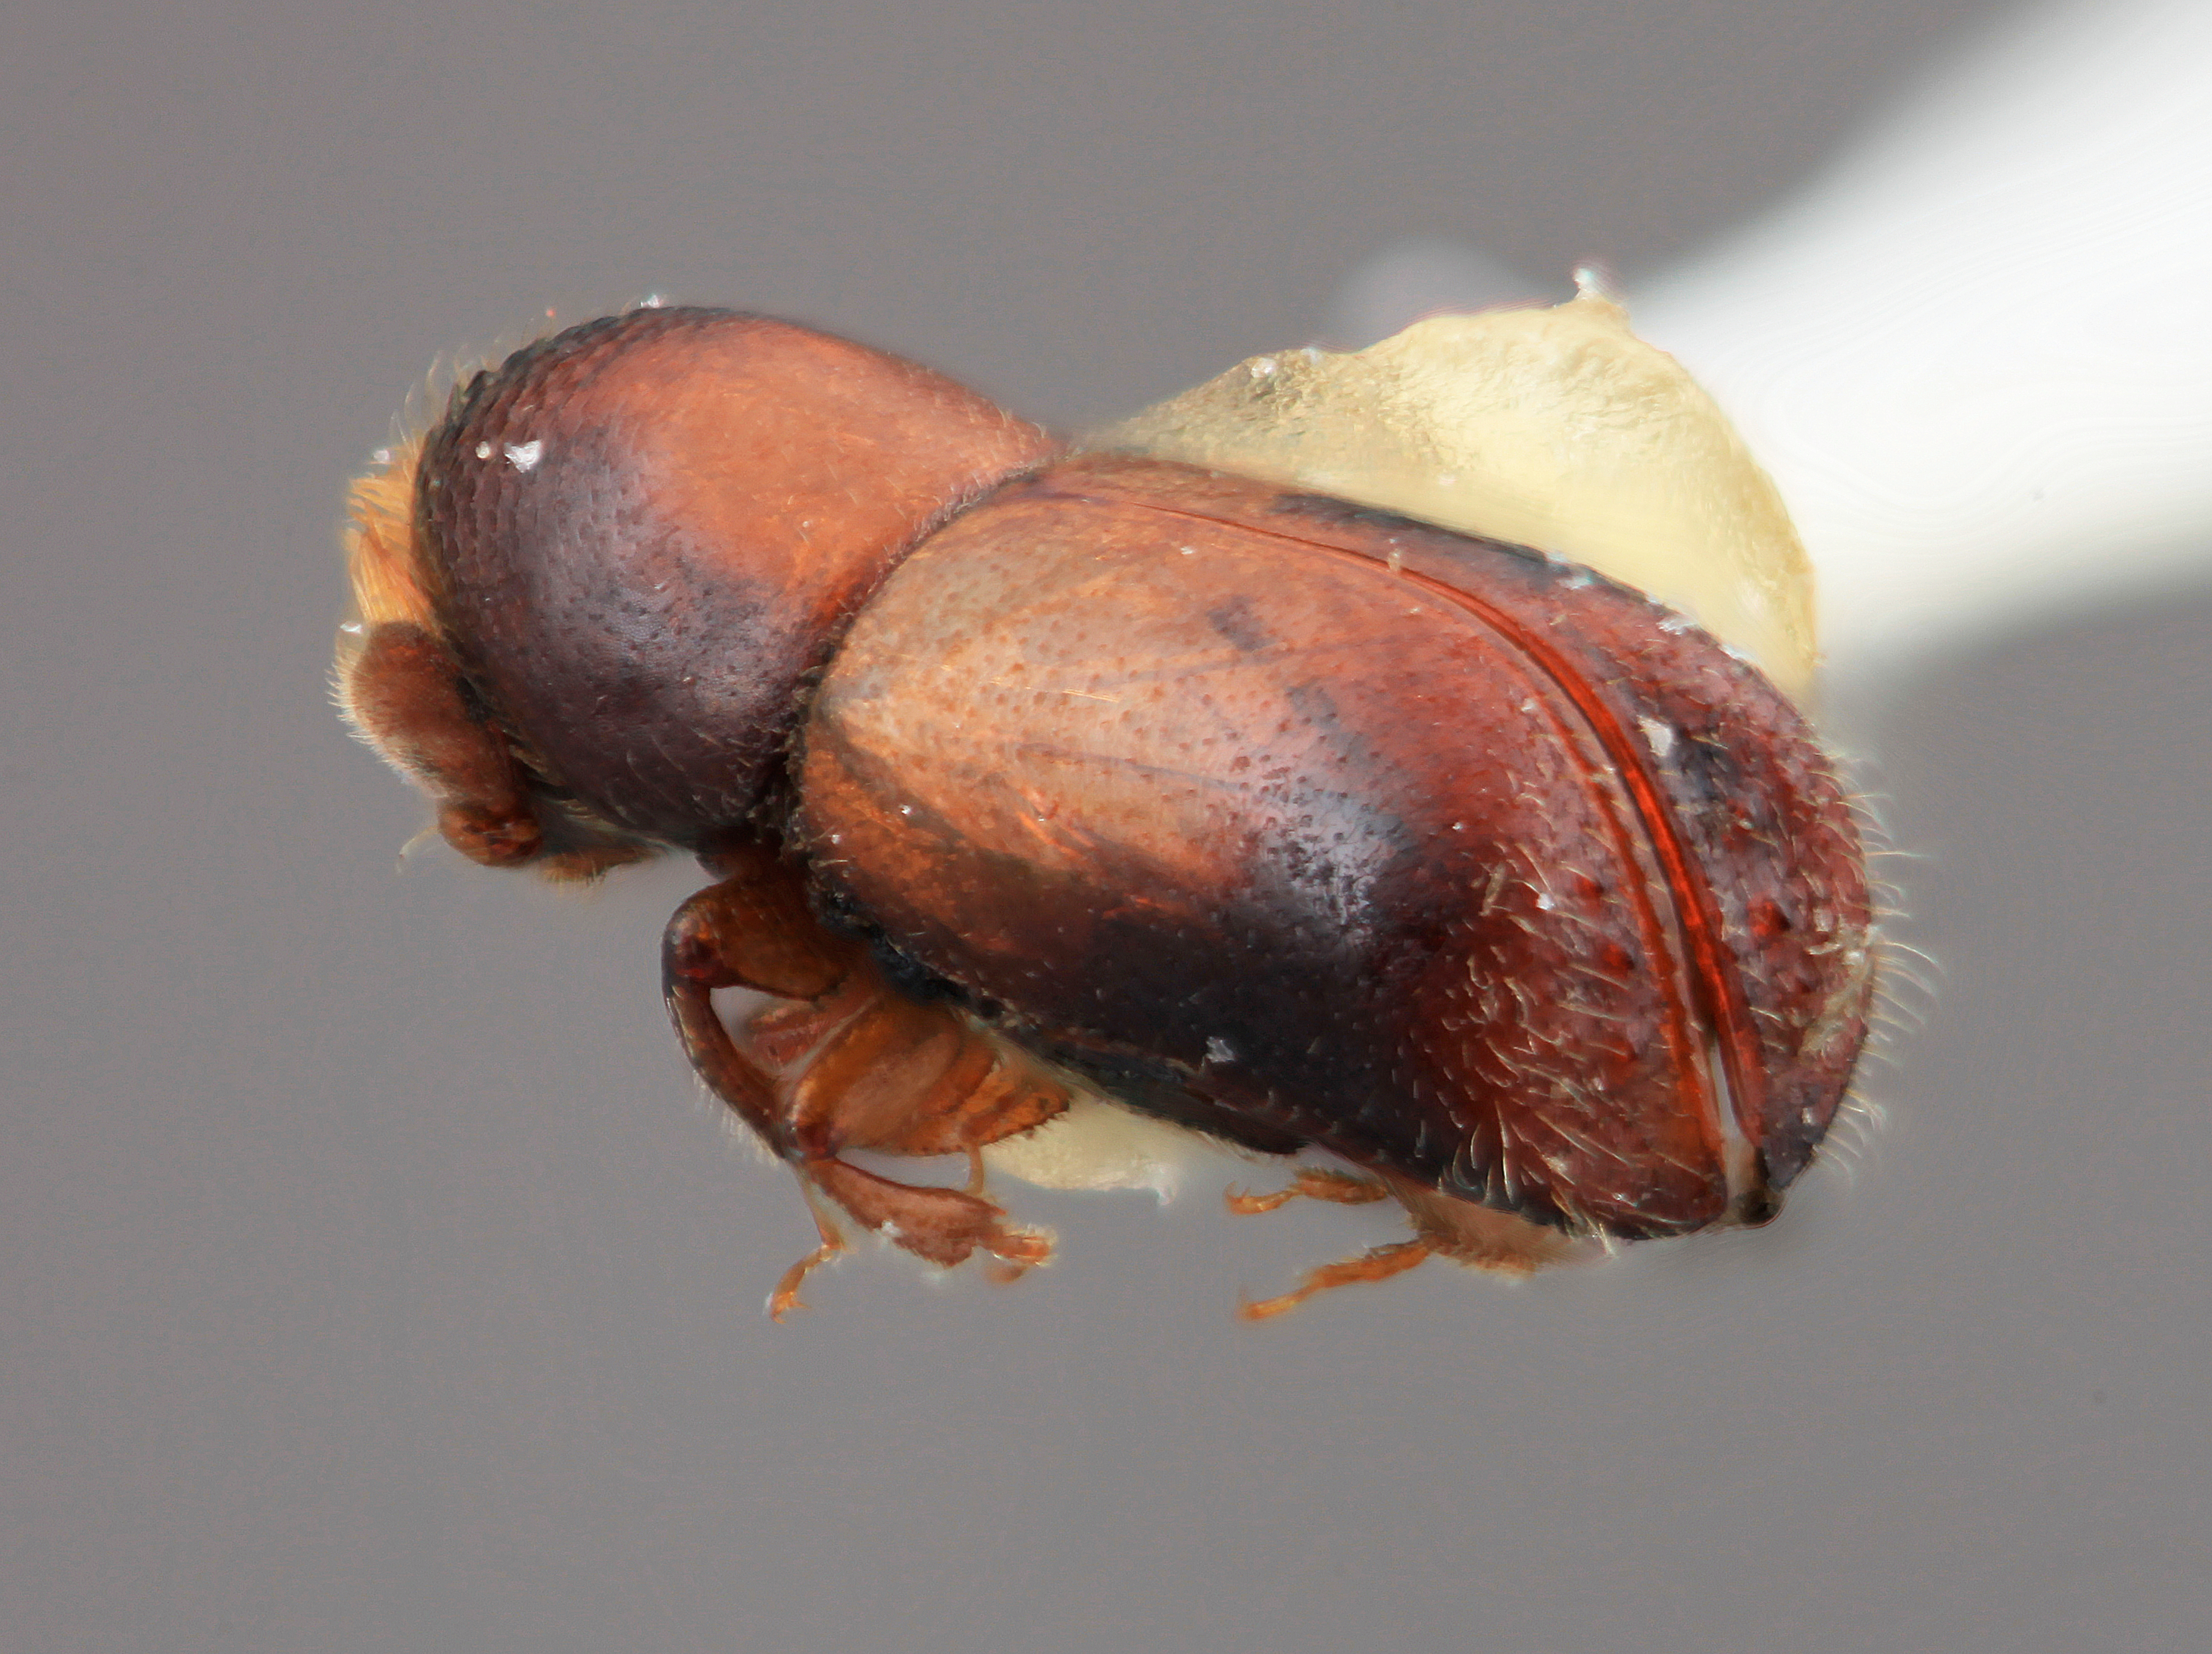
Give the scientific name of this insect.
Corthylus andinus
